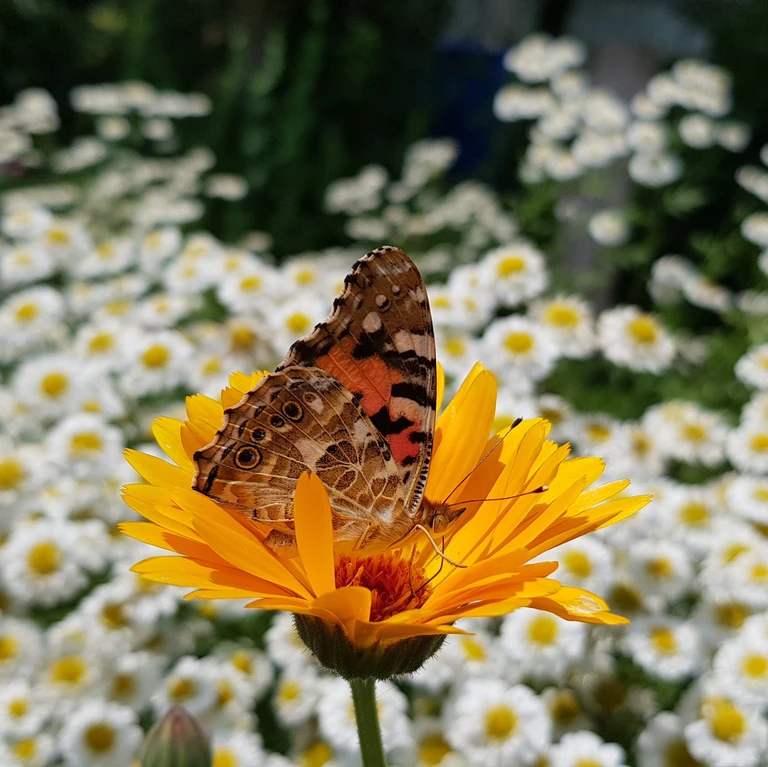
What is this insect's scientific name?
Vanessa cardui
